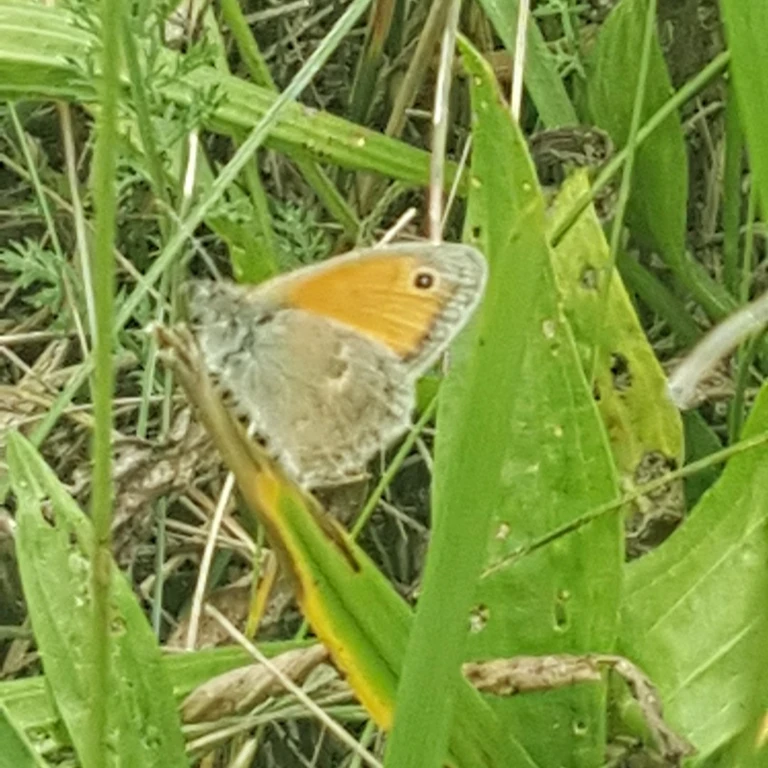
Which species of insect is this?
Coenonympha pamphilus
